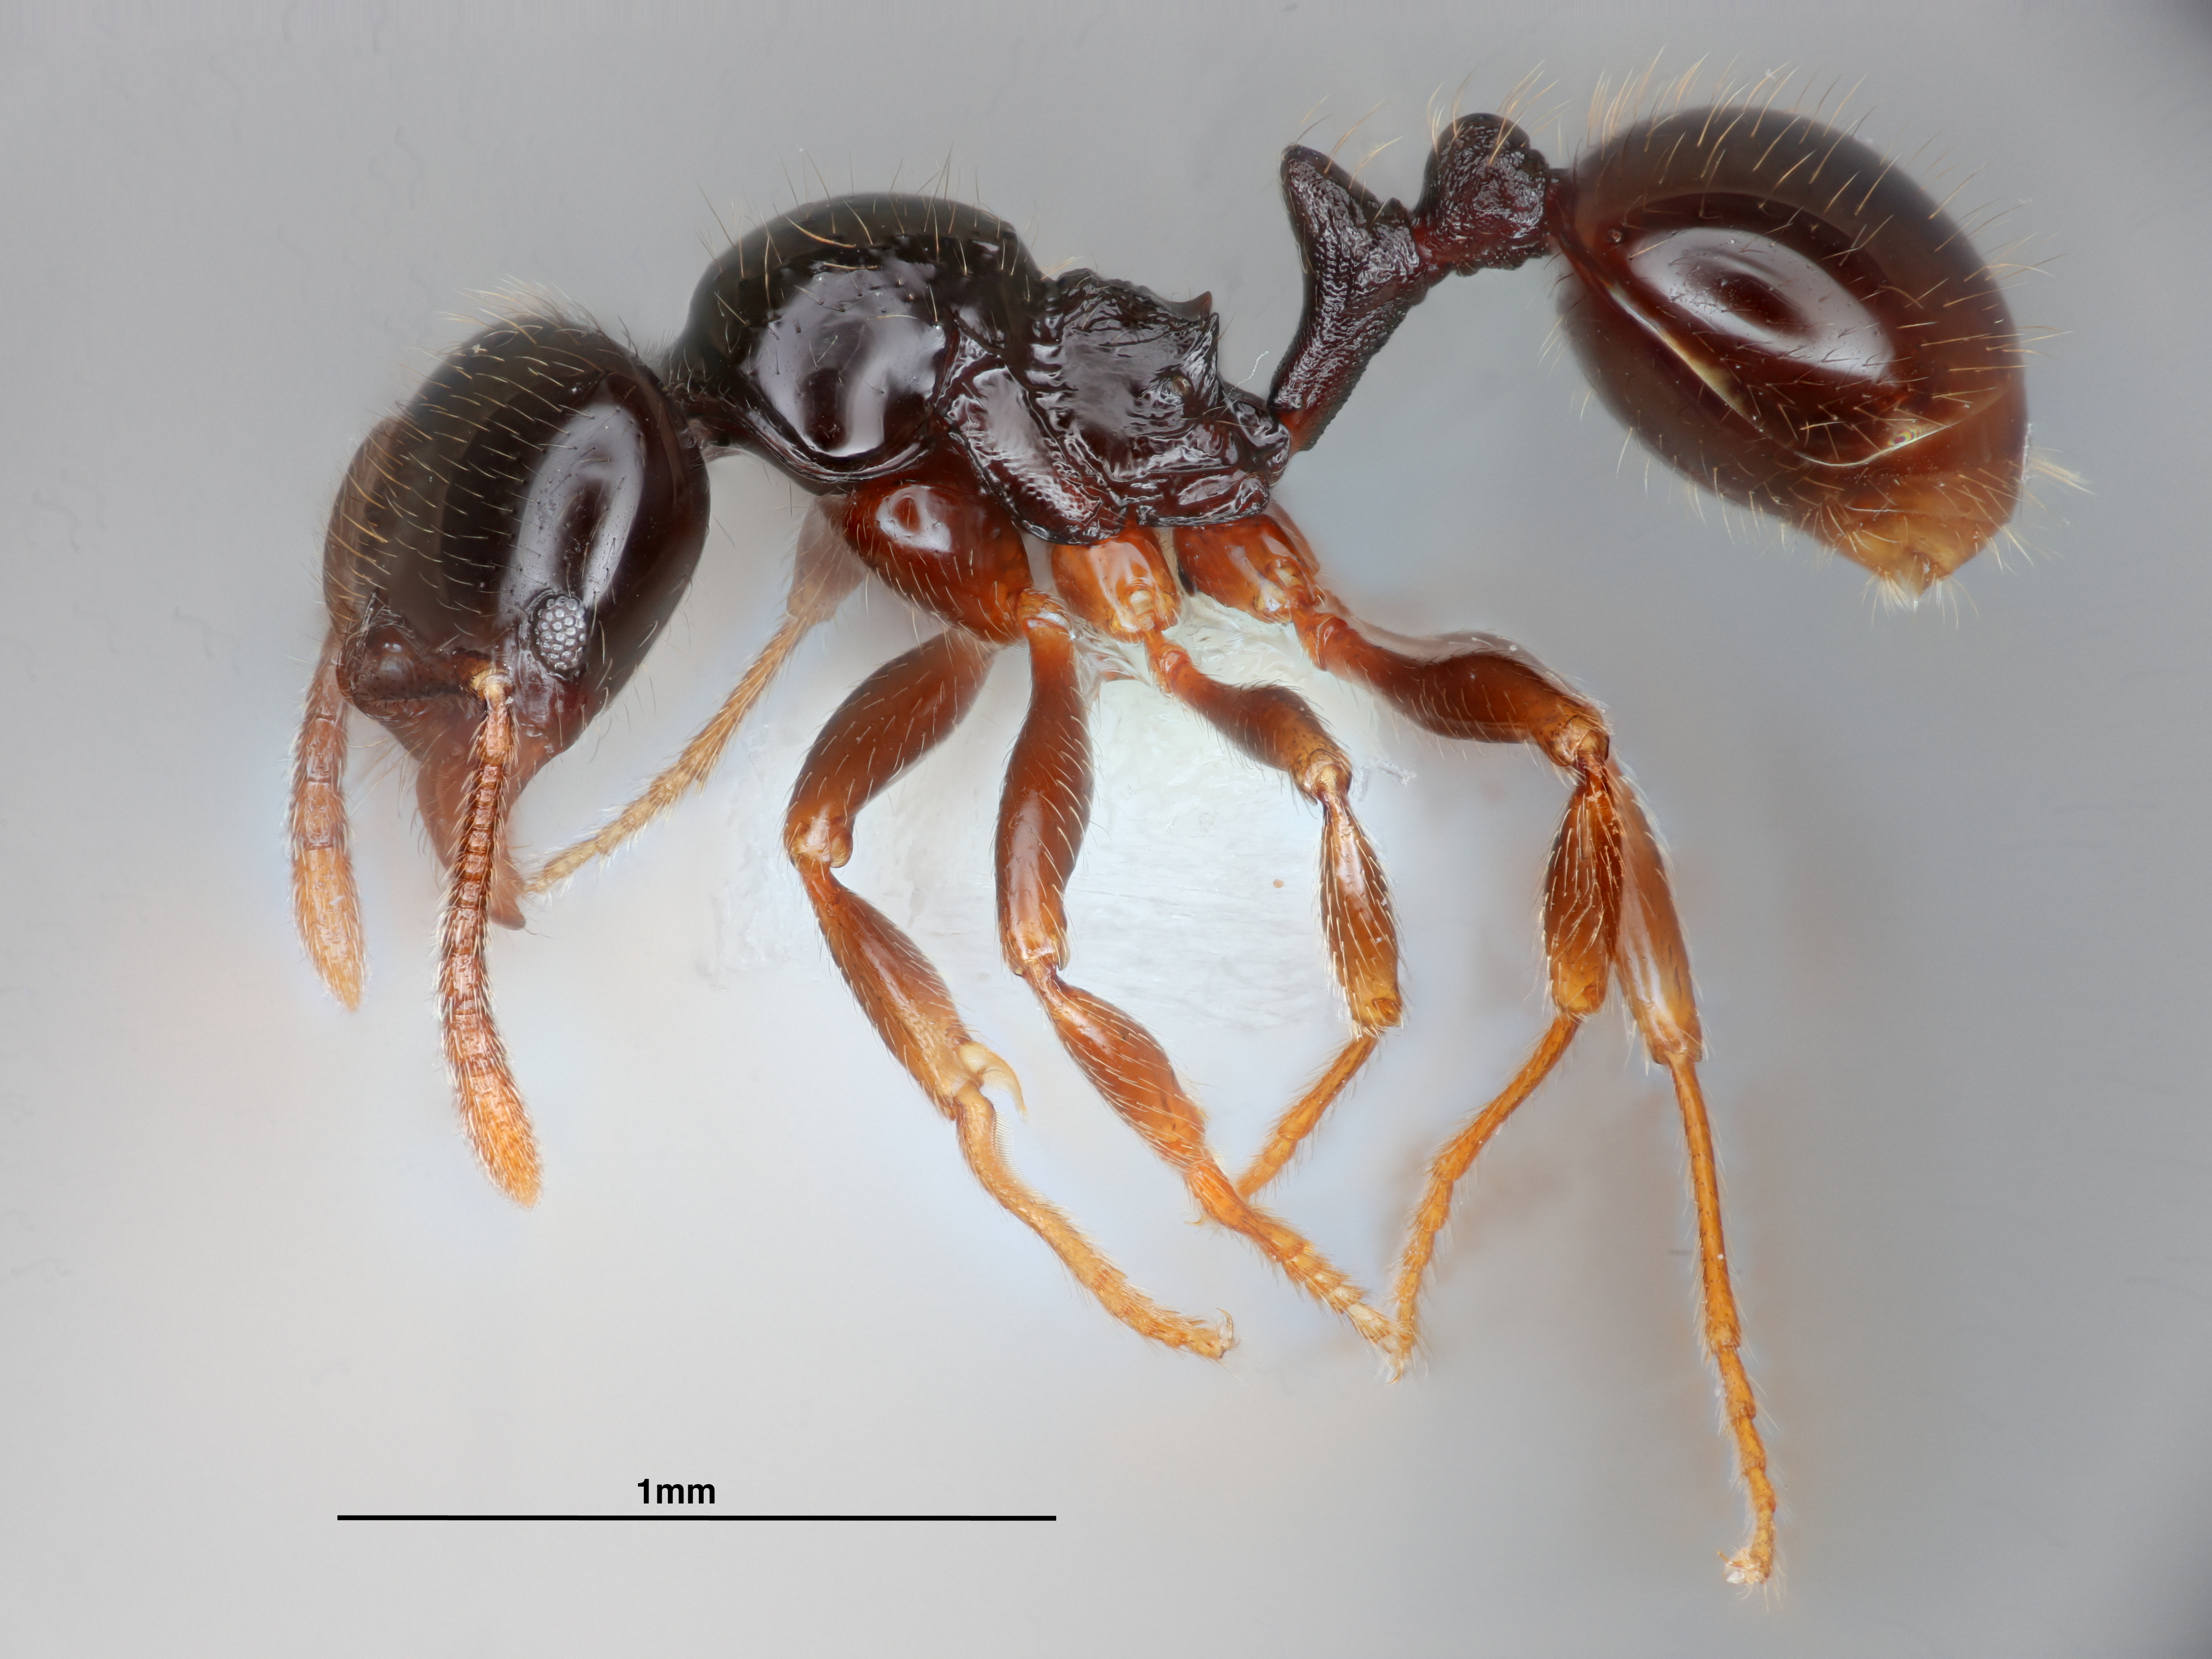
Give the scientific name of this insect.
Stenamma llama
